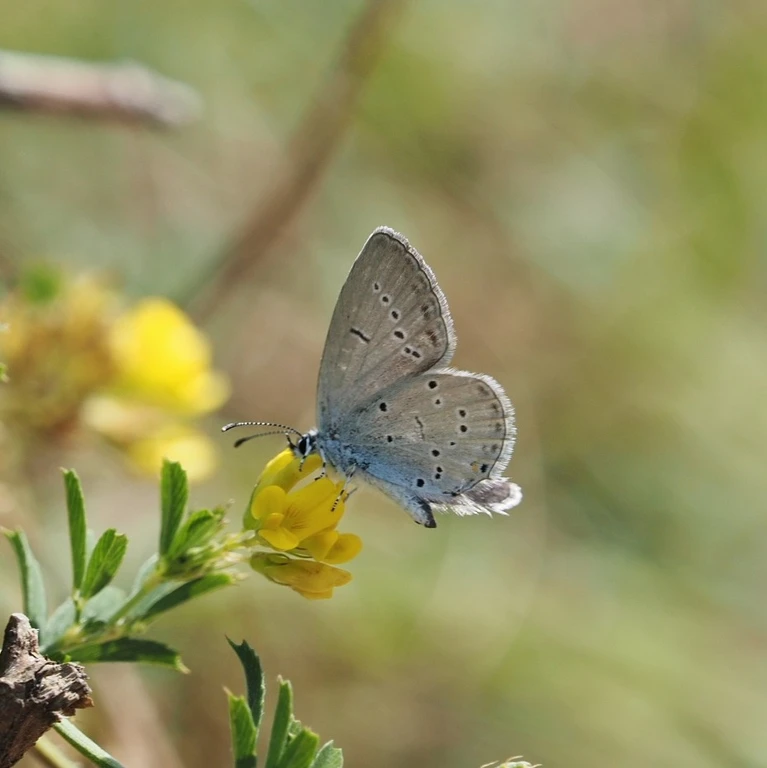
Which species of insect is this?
Cupido decolorata (also Elkalyce decolorata)
